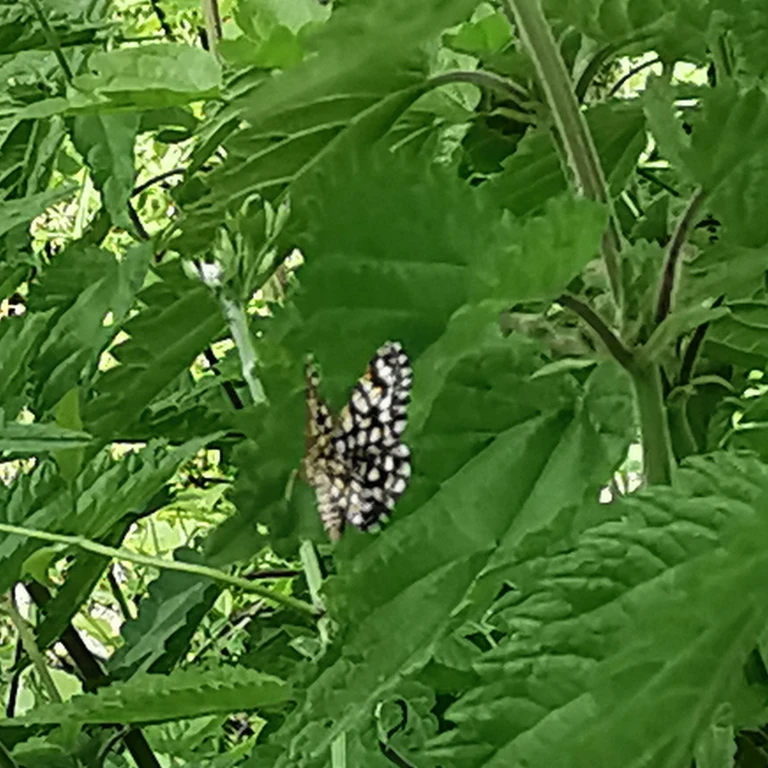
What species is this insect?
Chiasmia clathrata
